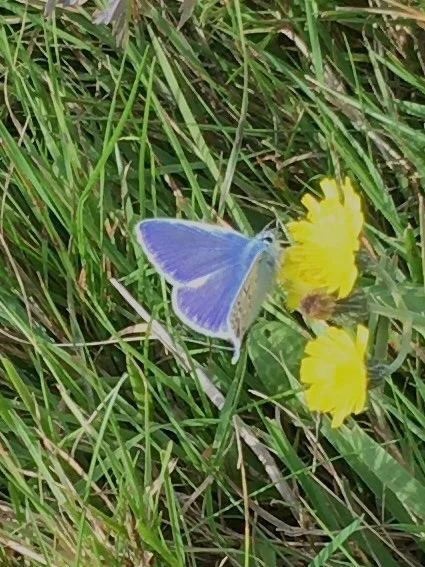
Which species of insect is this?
Polyommatus icarus
